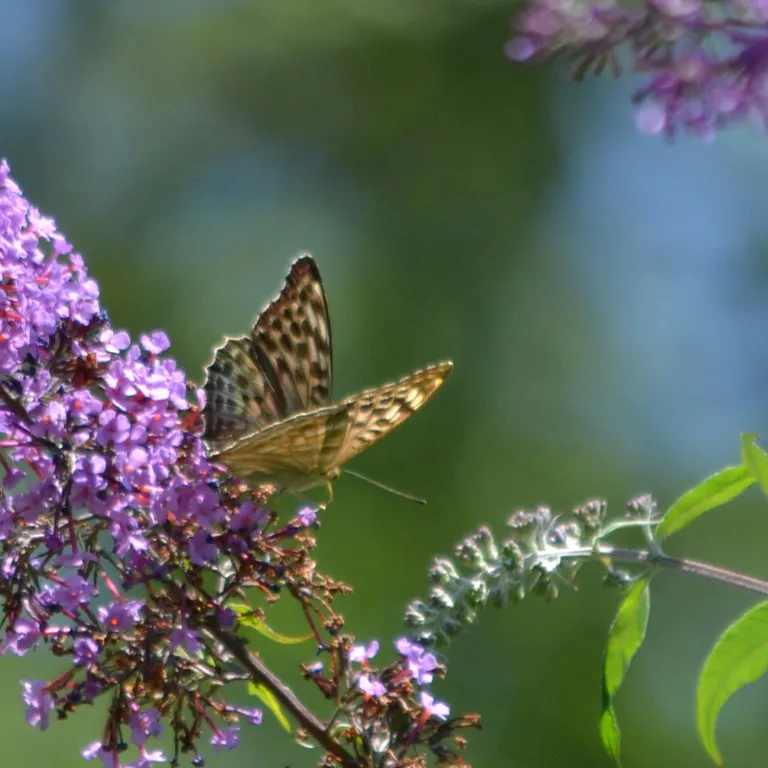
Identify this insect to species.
Argynnis paphia
